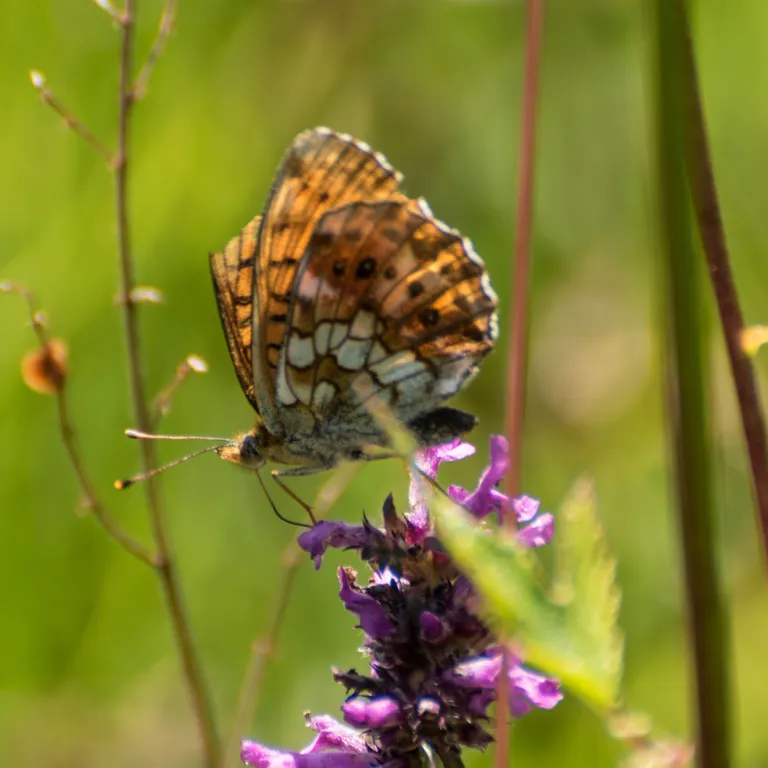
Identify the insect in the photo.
Brenthis ino
